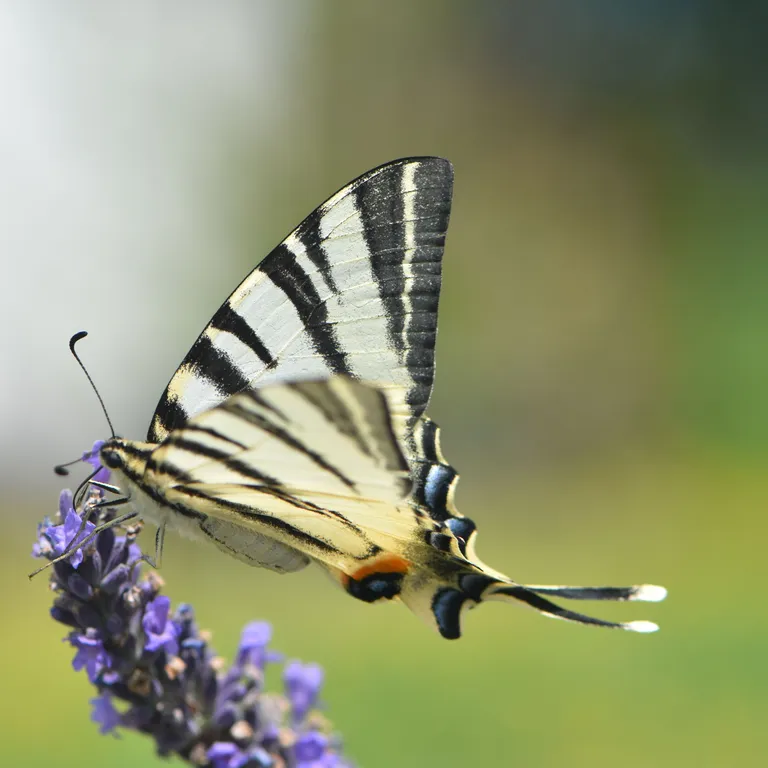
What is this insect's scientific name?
Iphiclides podalirius
